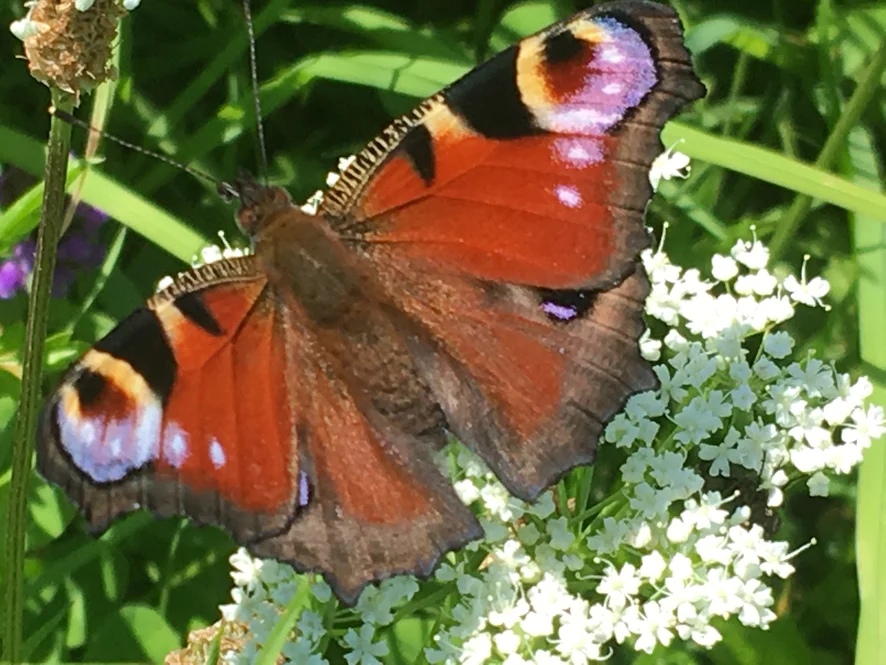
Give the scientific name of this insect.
Aglais io
